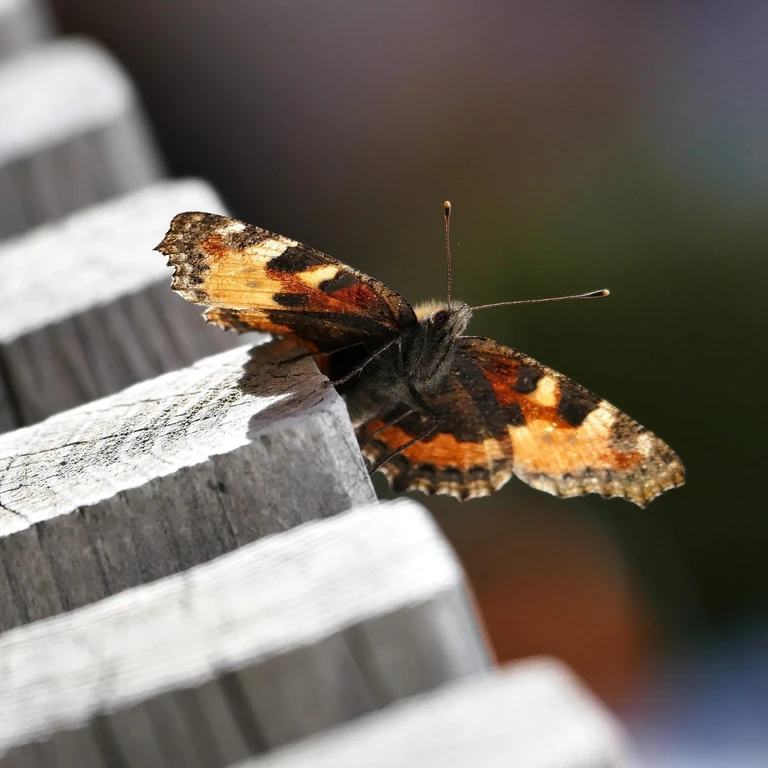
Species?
Aglais urticae
